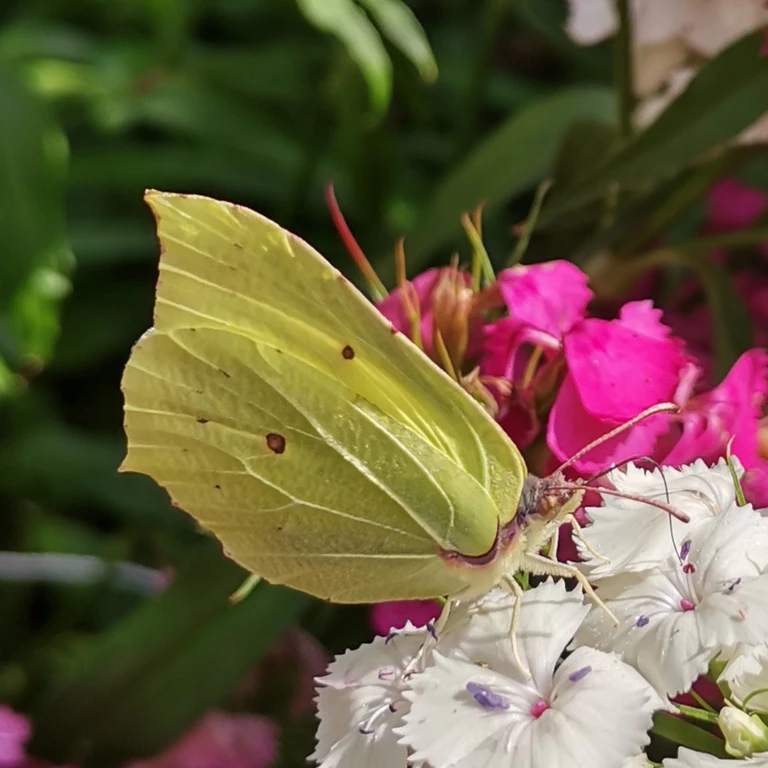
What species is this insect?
Gonepteryx rhamni
